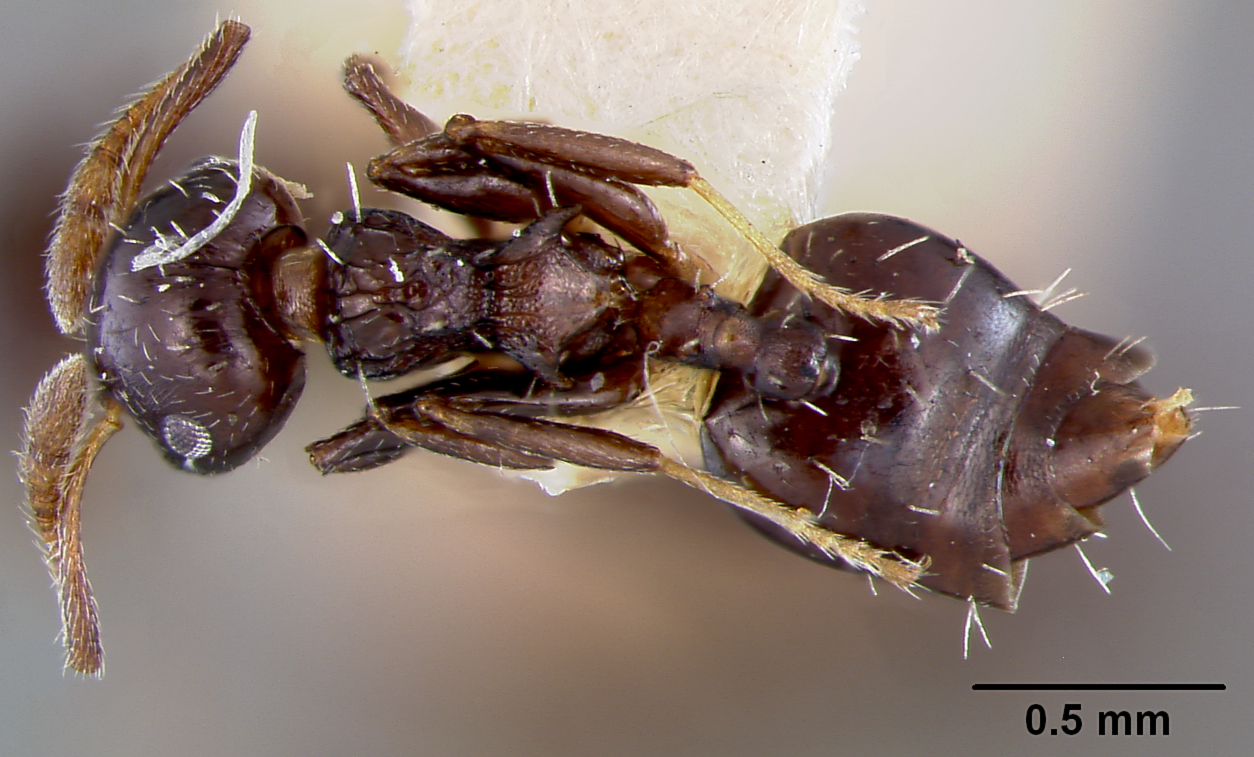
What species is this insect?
Crematogaster sculpturata
